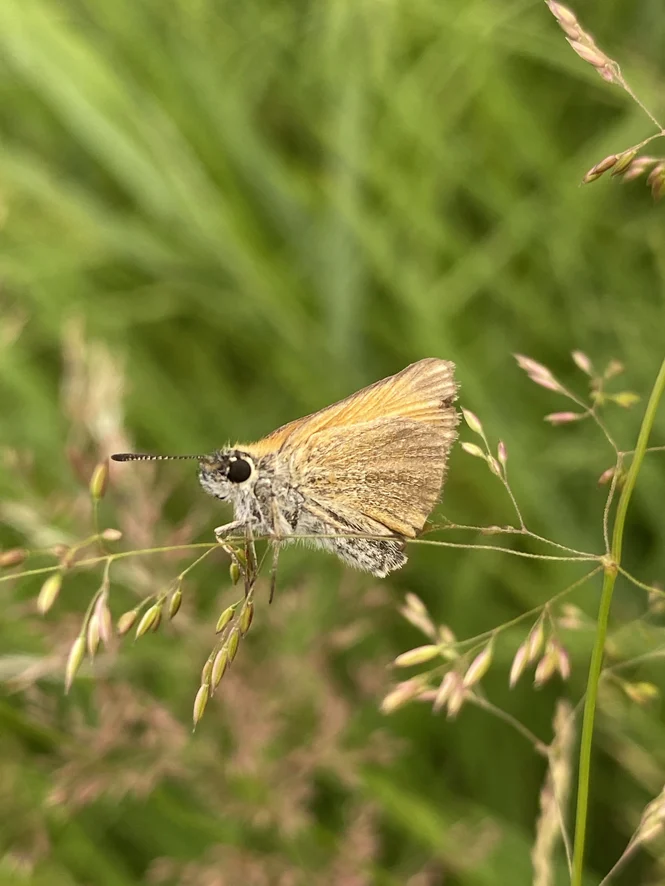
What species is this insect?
Thymelicus lineola
